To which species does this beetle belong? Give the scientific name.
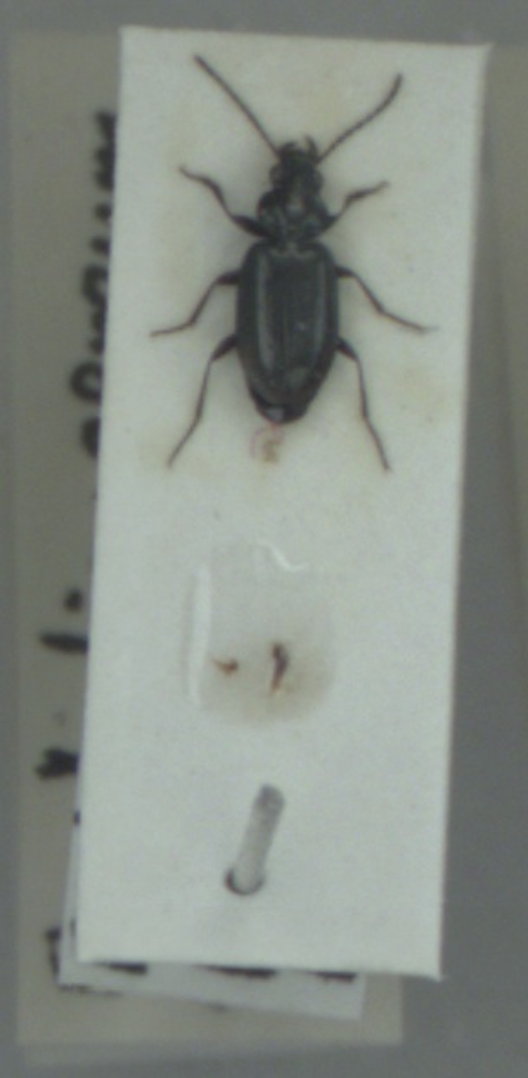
Bembidion aeneum
